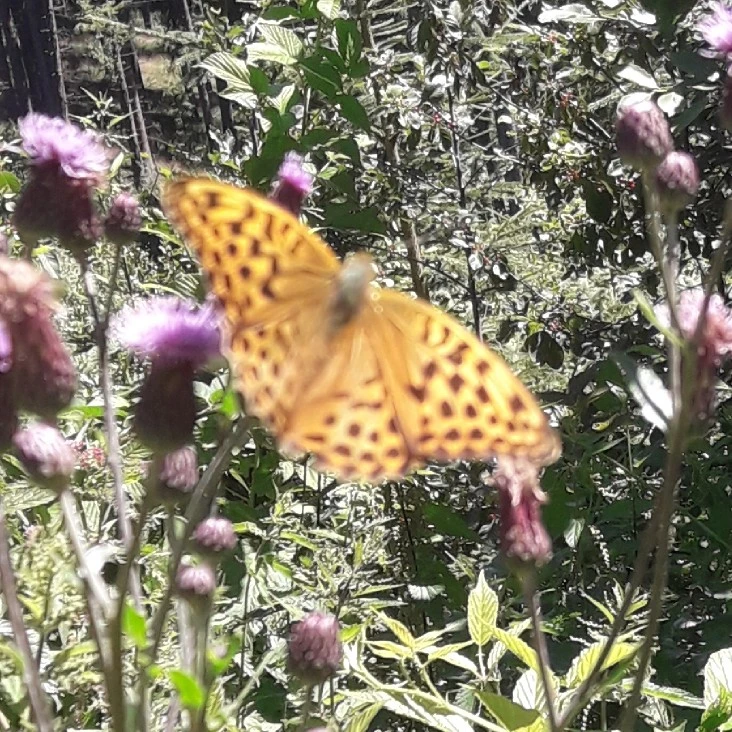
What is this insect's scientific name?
Argynnis paphia
